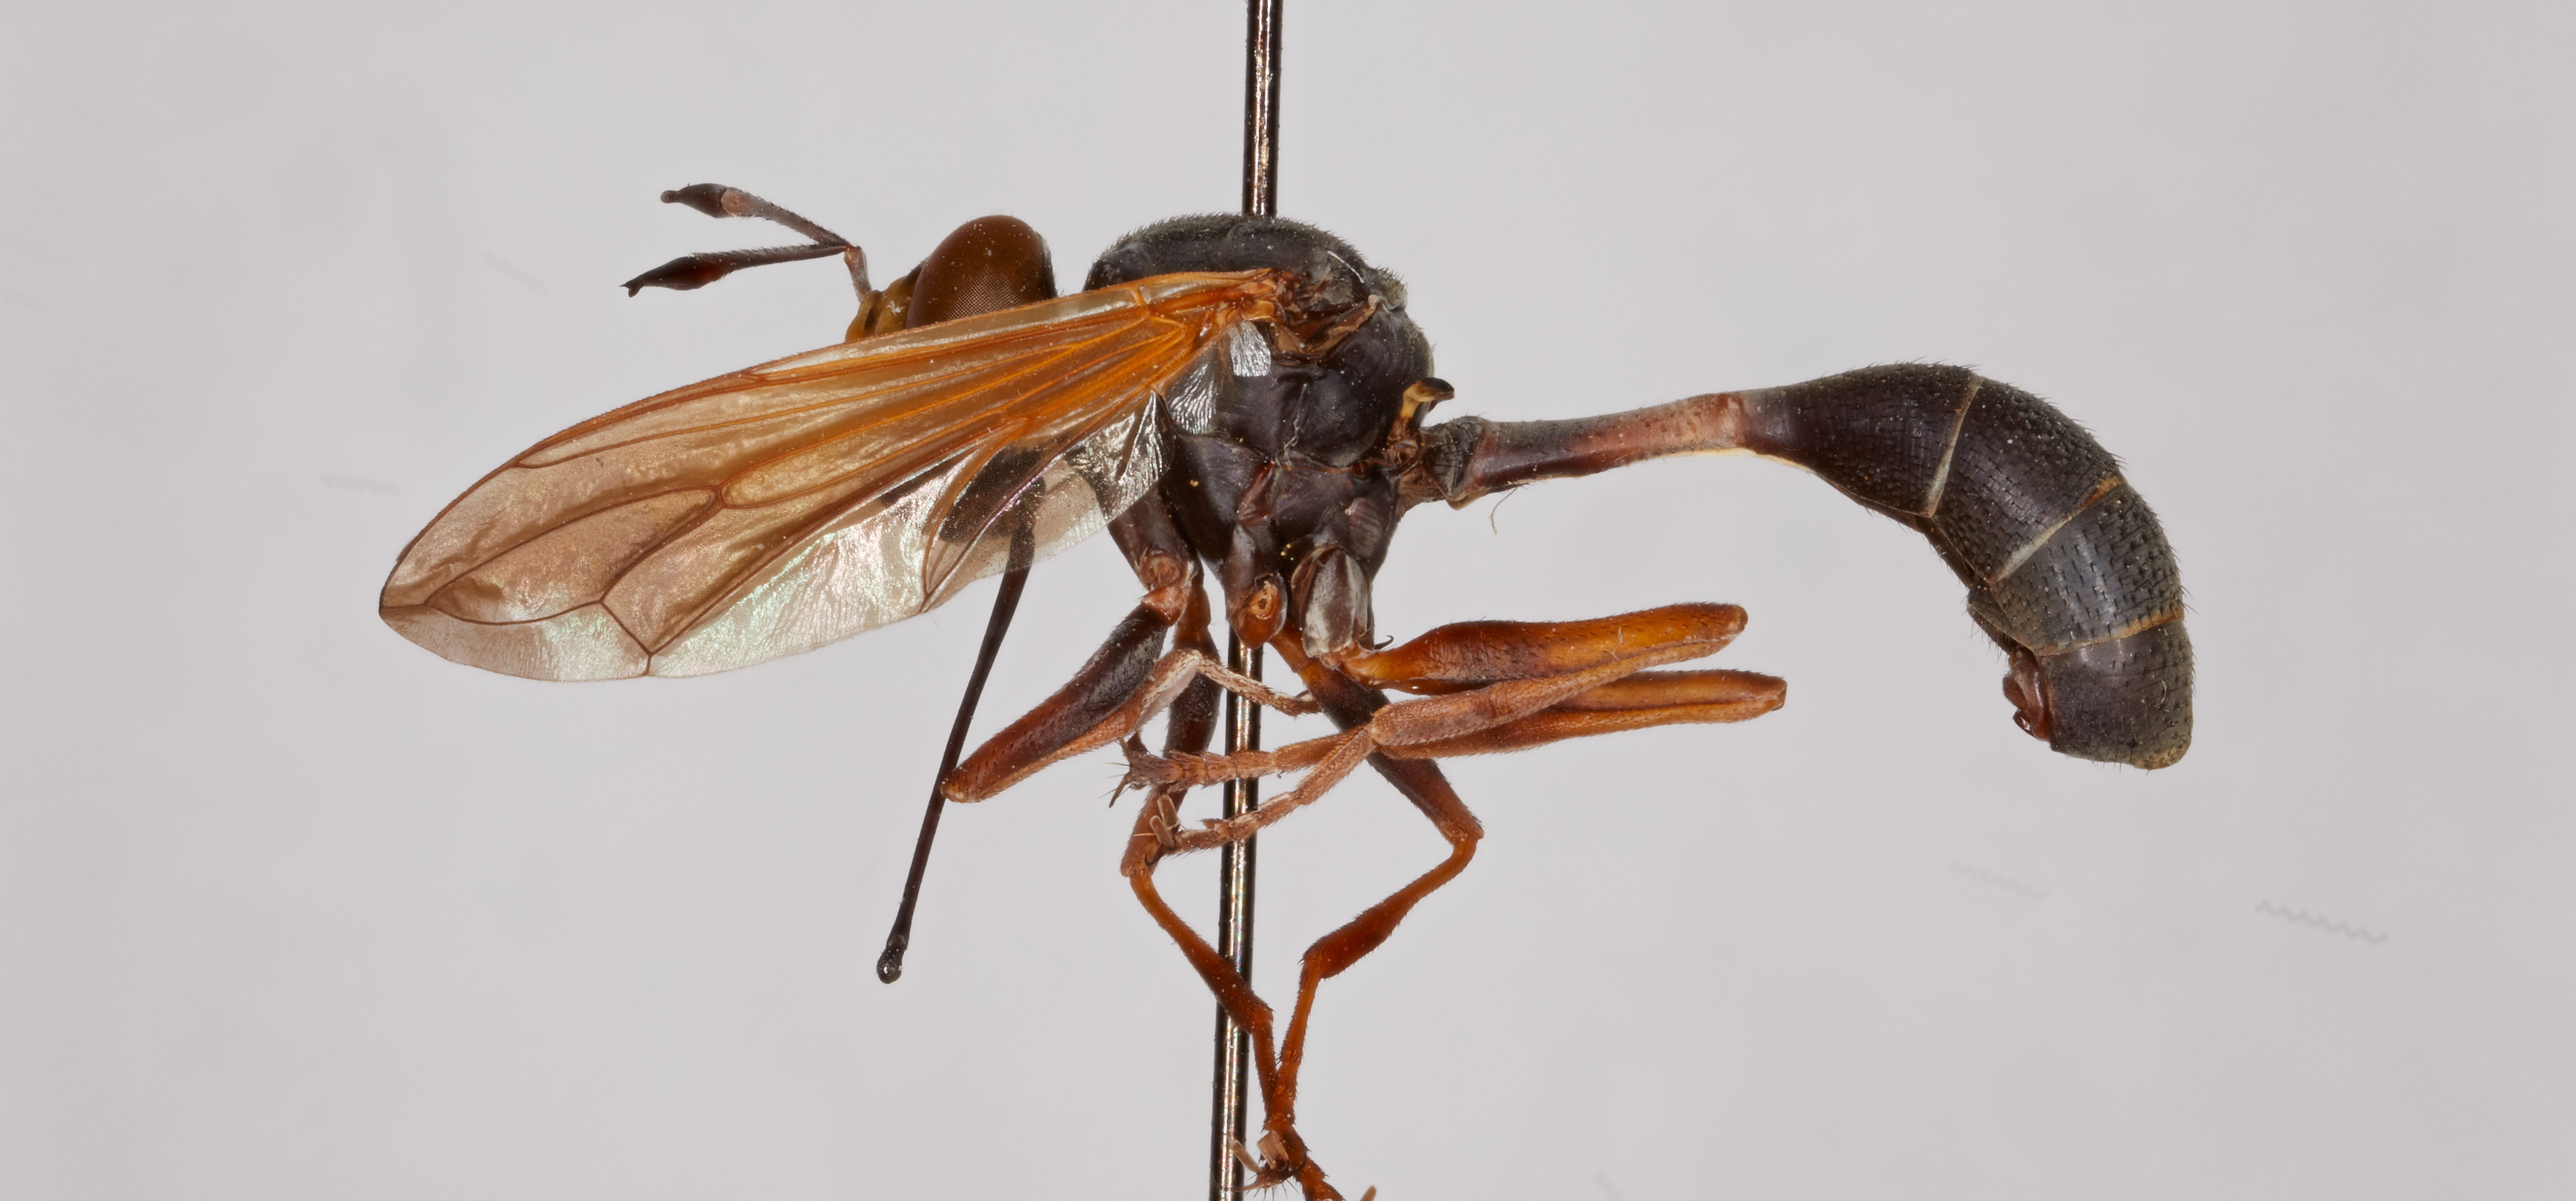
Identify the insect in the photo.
Physocephala nervosa
